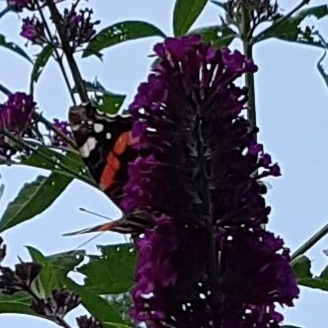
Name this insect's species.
Vanessa atalanta
